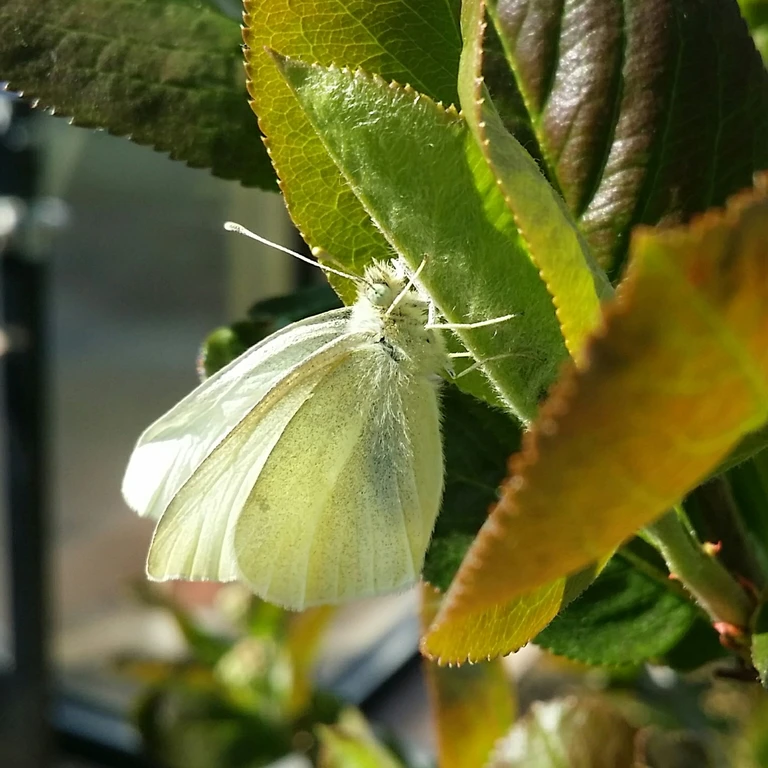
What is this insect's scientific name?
Pieris rapae
